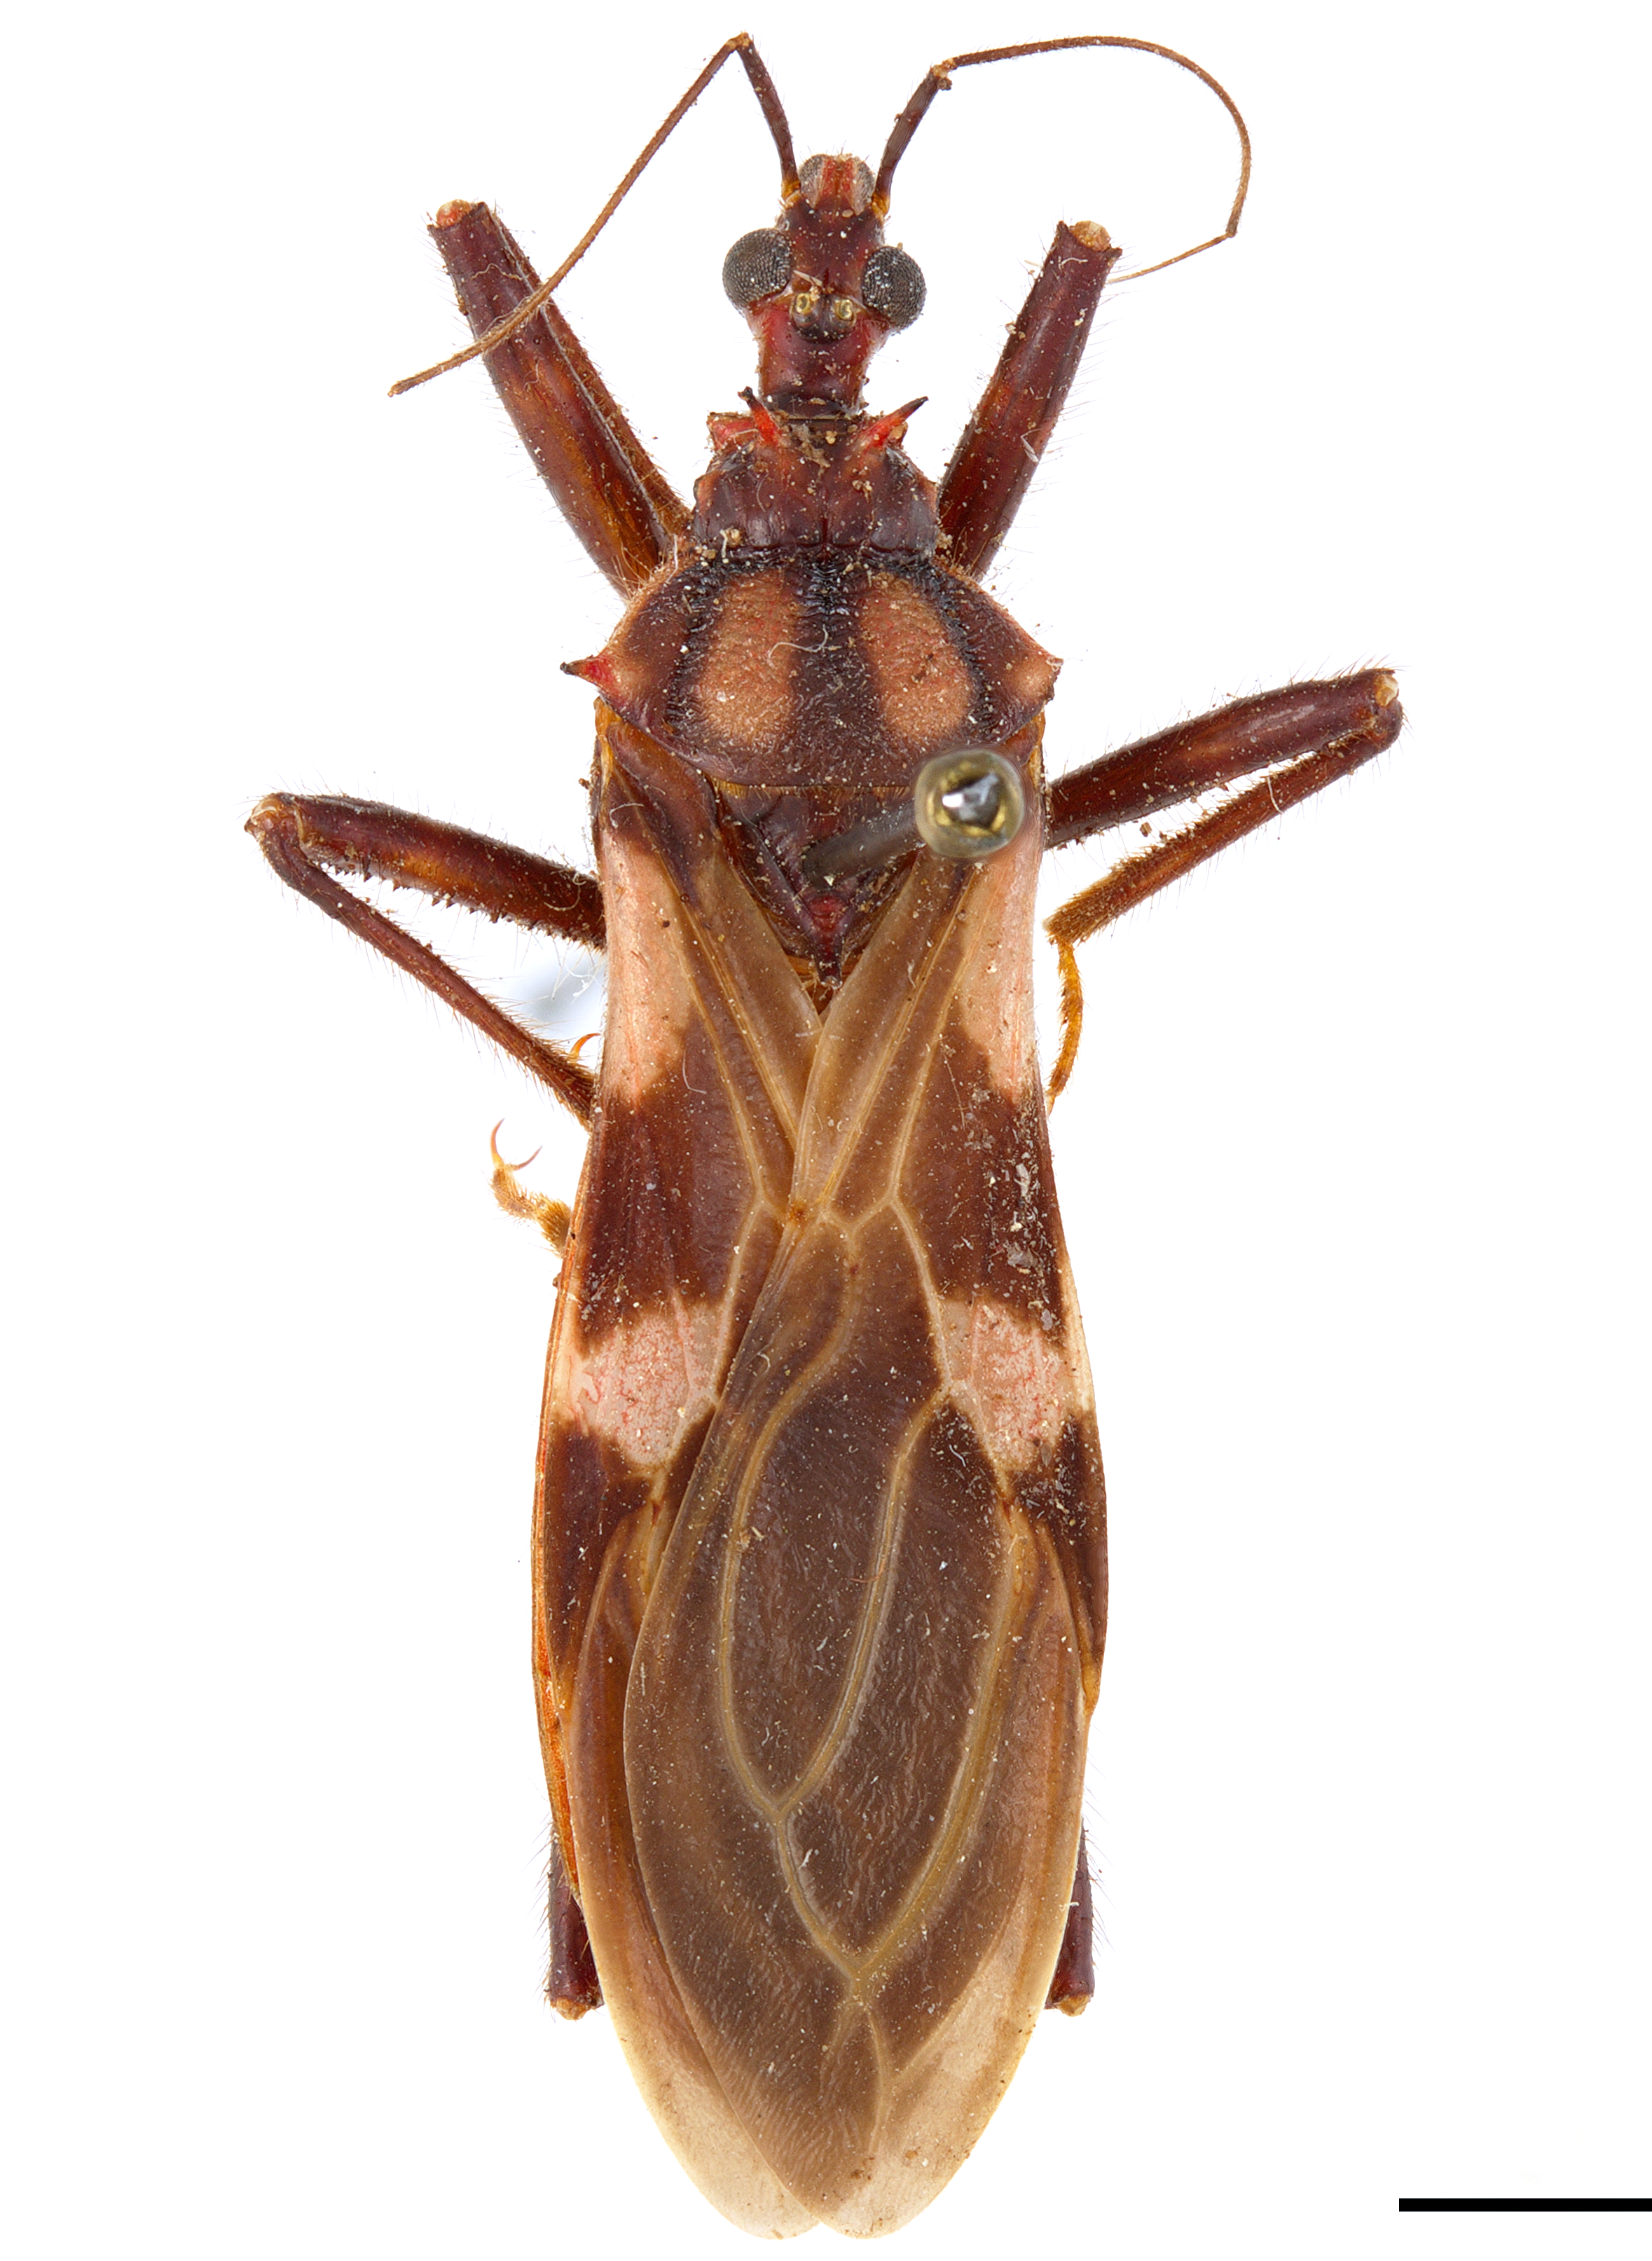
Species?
Opisthacidius lepturoides
